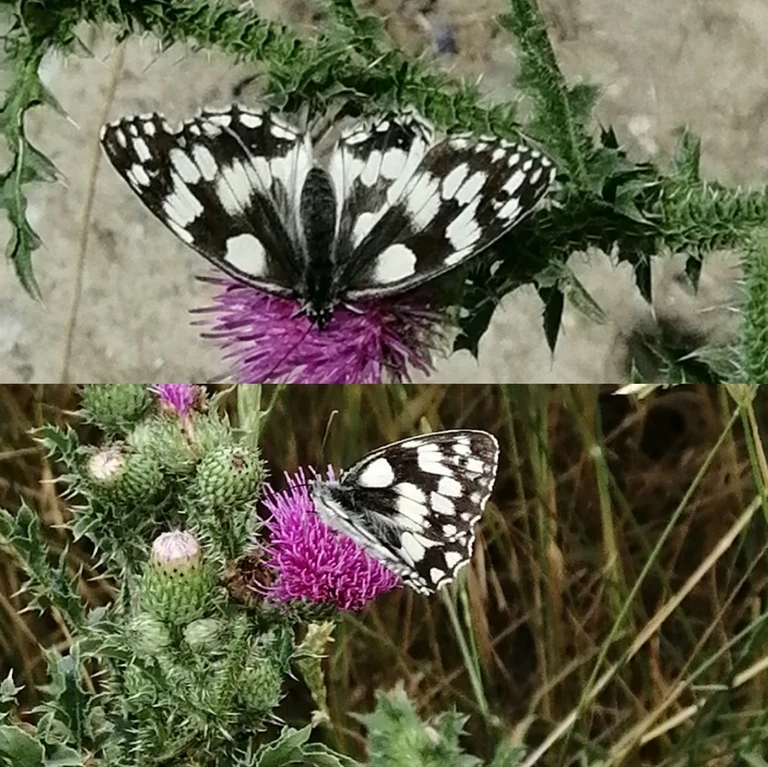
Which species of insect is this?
Melanargia galathea
